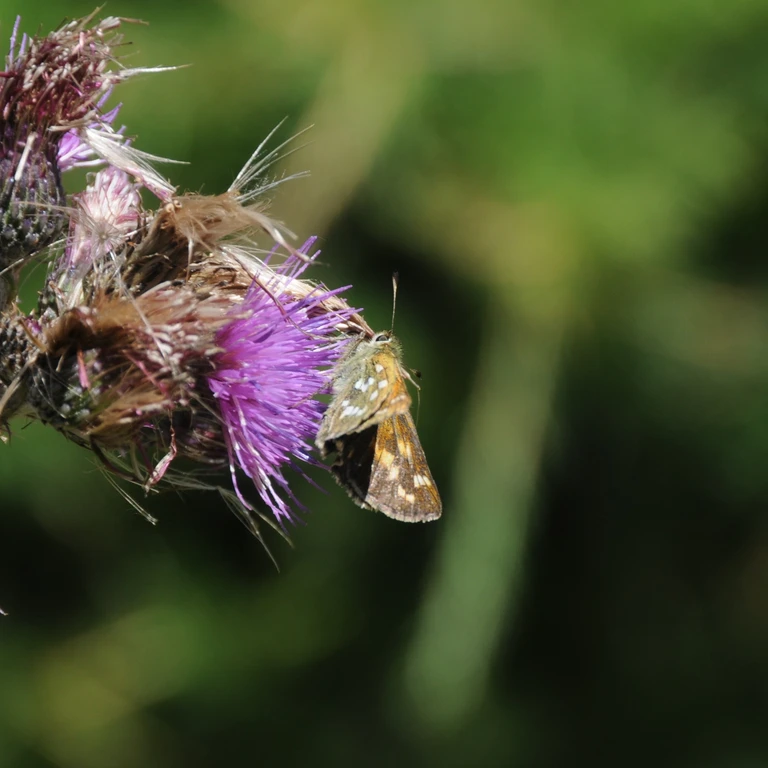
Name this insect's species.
Hesperia comma
